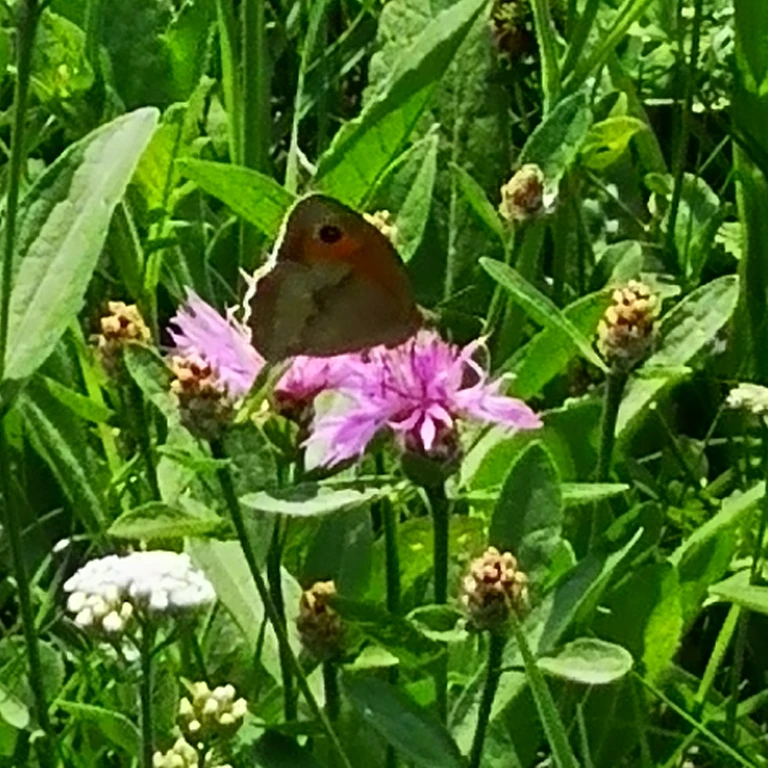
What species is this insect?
Maniola jurtina
